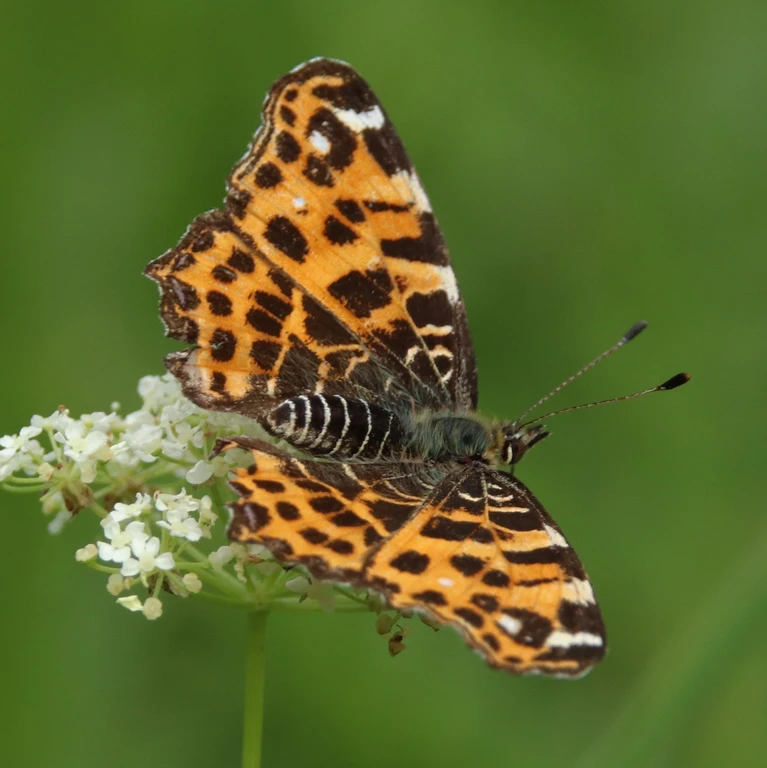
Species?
Araschnia levana
